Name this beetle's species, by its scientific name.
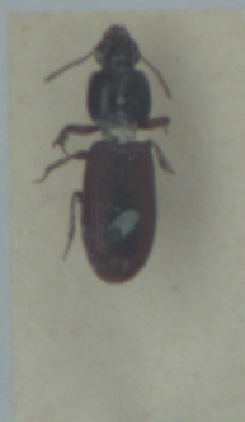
Clivina collaris
